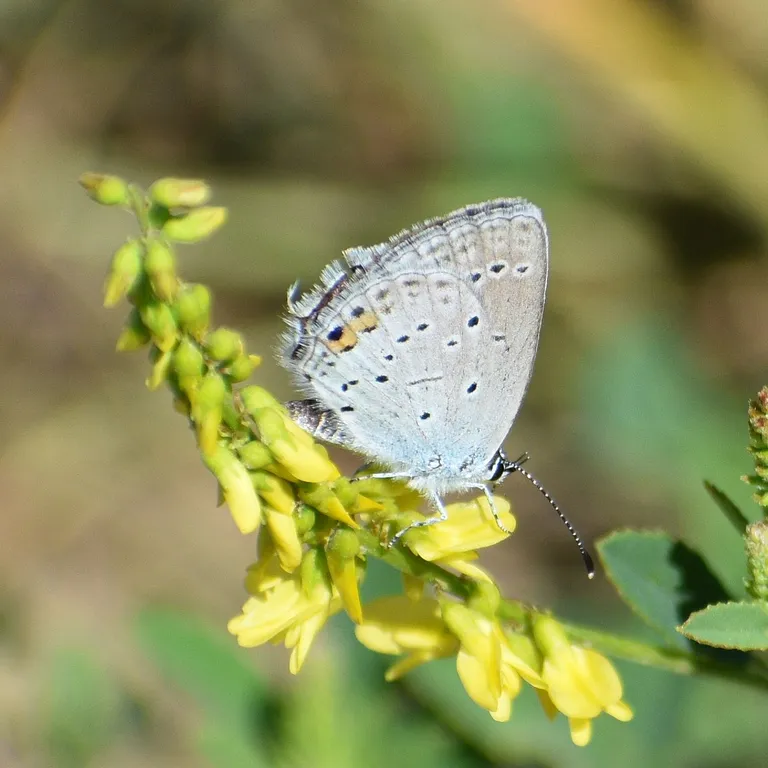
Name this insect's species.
Cupido argiades (also Elkalyce argiades)
